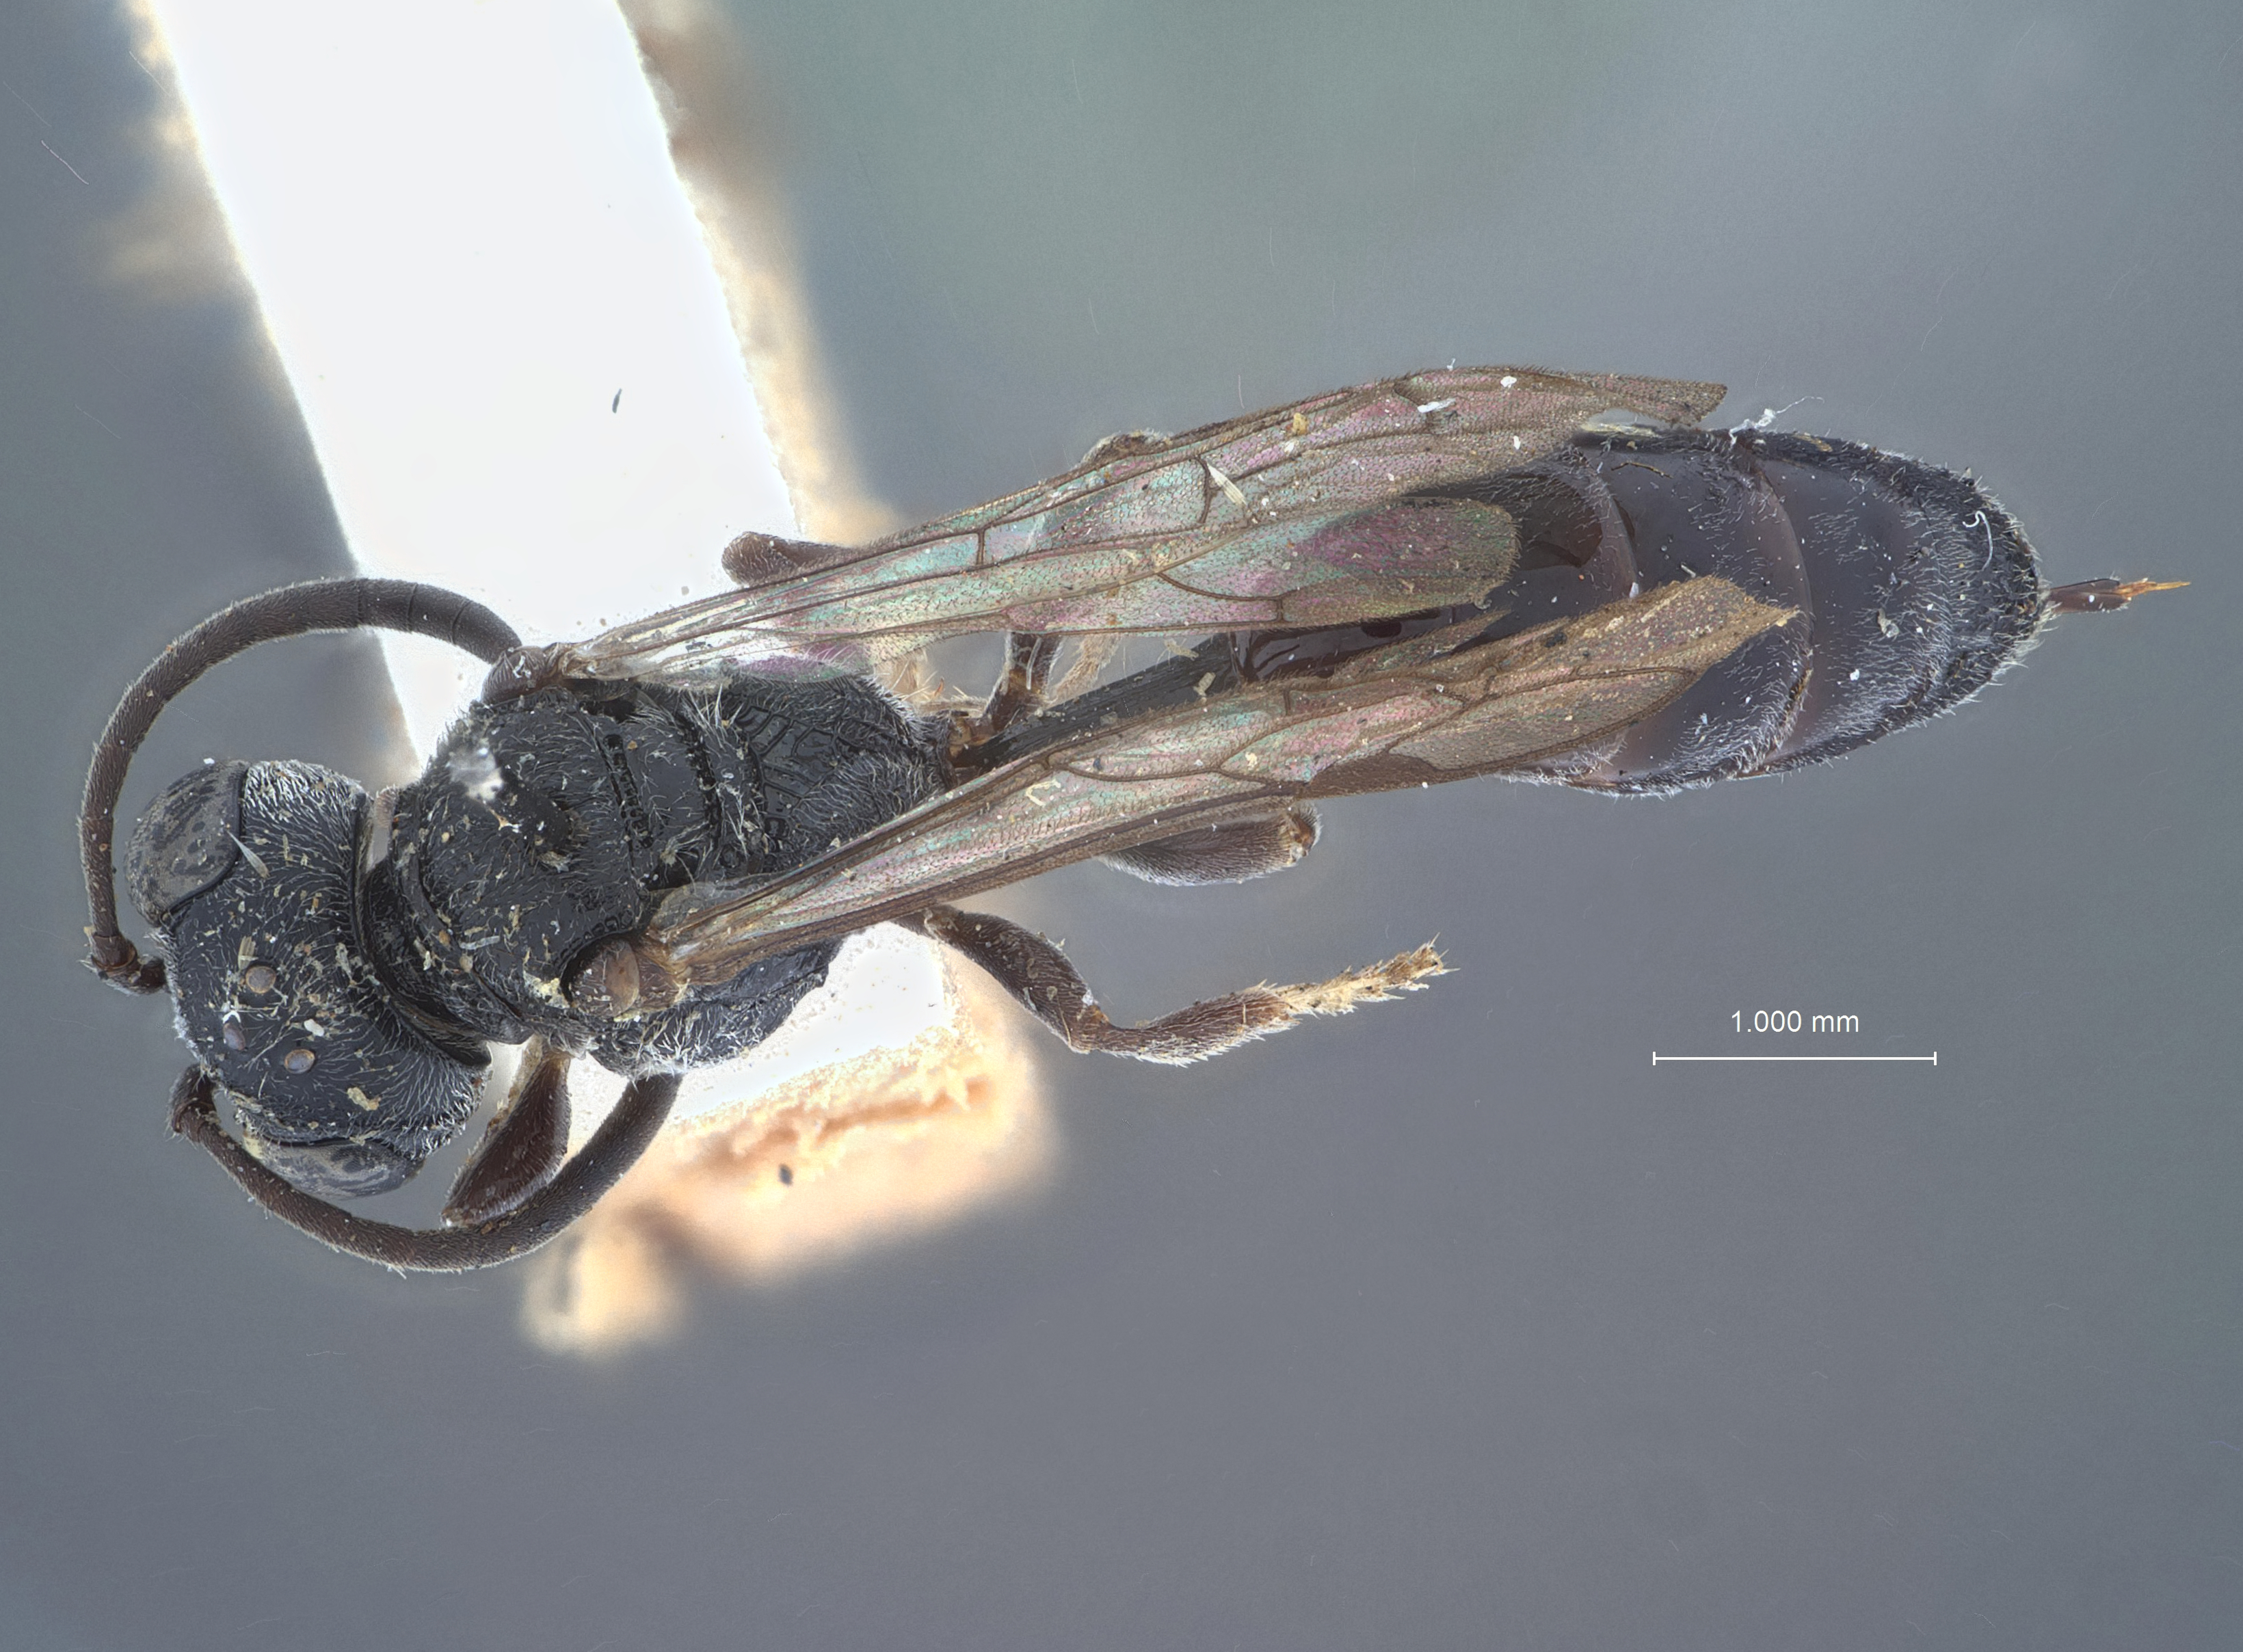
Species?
Mimesa floridana
